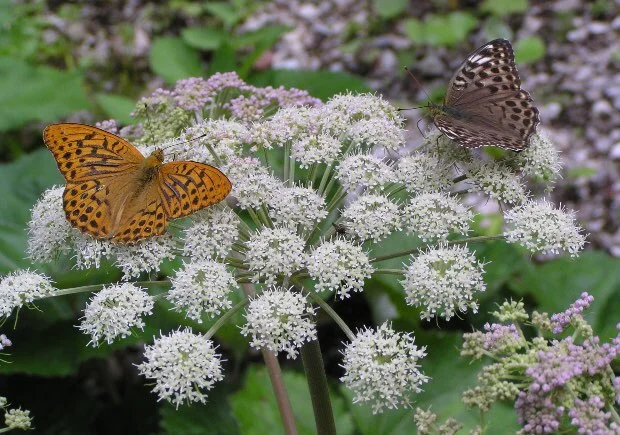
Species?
Argynnis paphia
